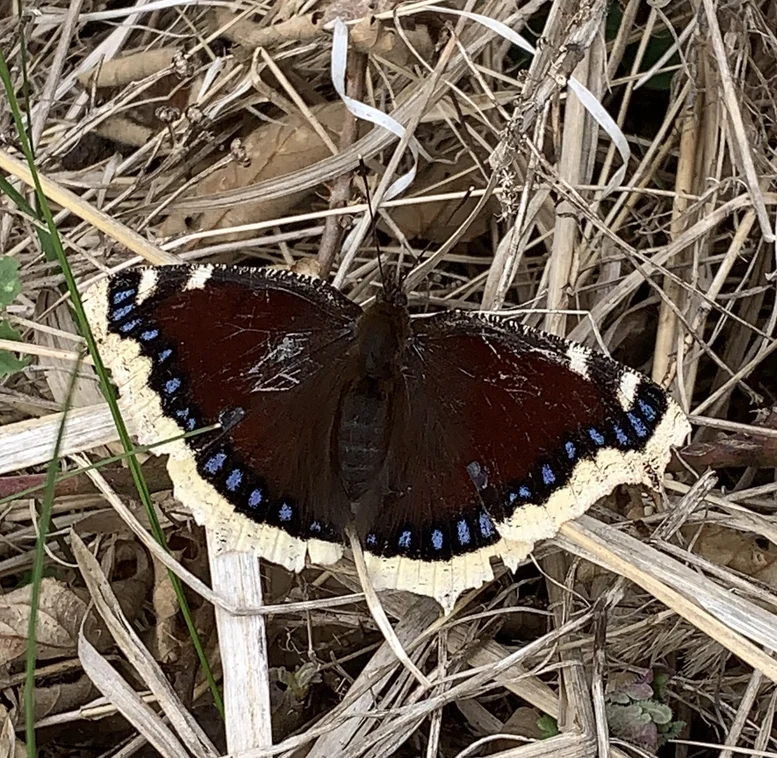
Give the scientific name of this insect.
Nymphalis antiopa
